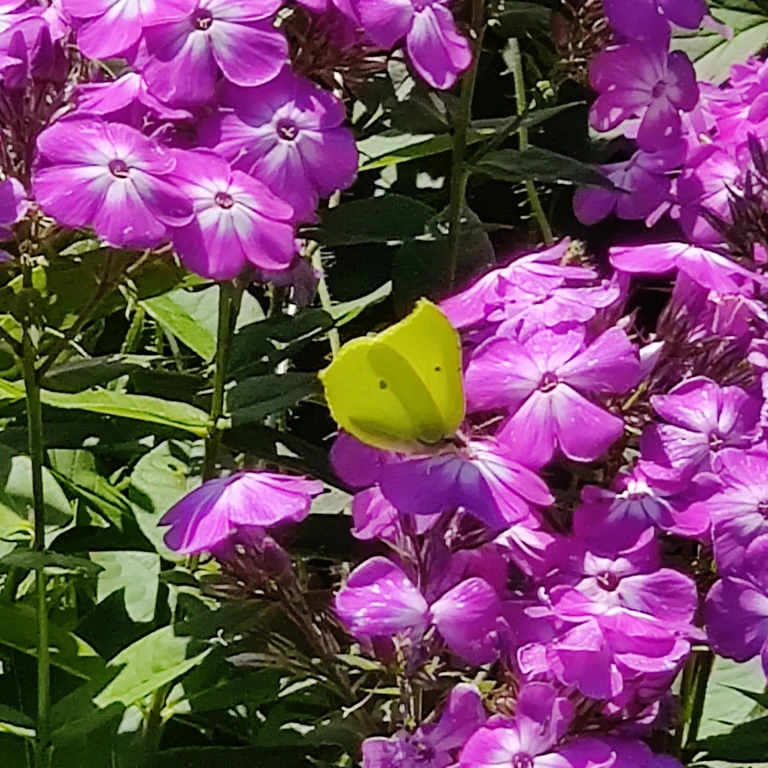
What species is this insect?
Gonepteryx rhamni
